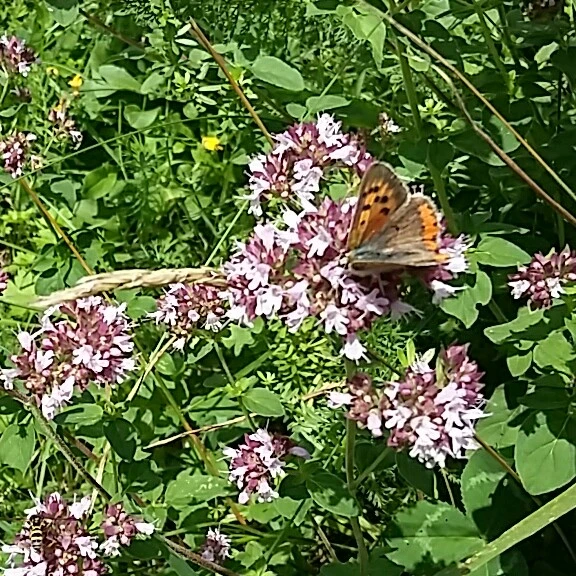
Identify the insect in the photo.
Lycaena phlaeas
